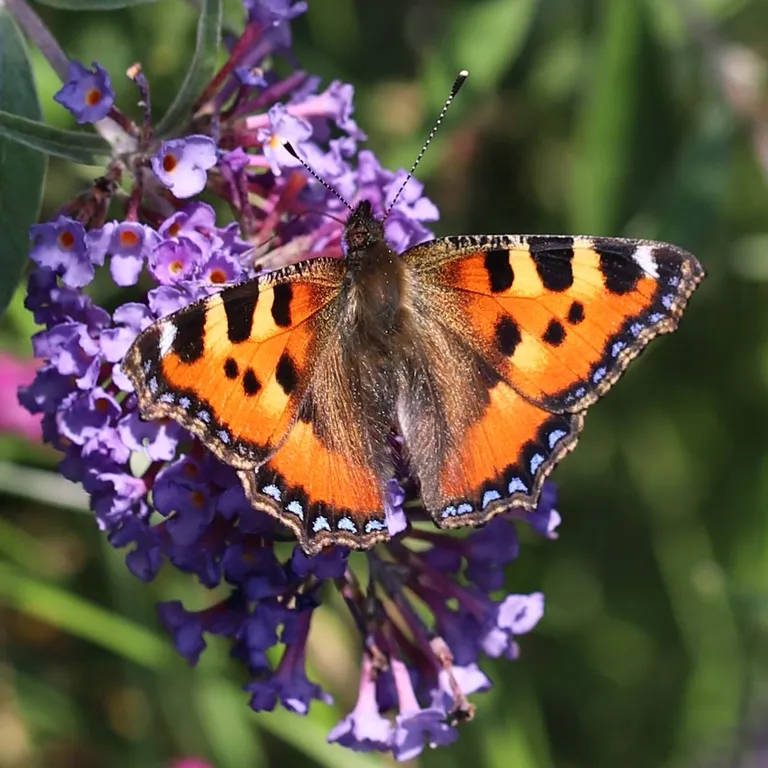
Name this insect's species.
Aglais urticae
